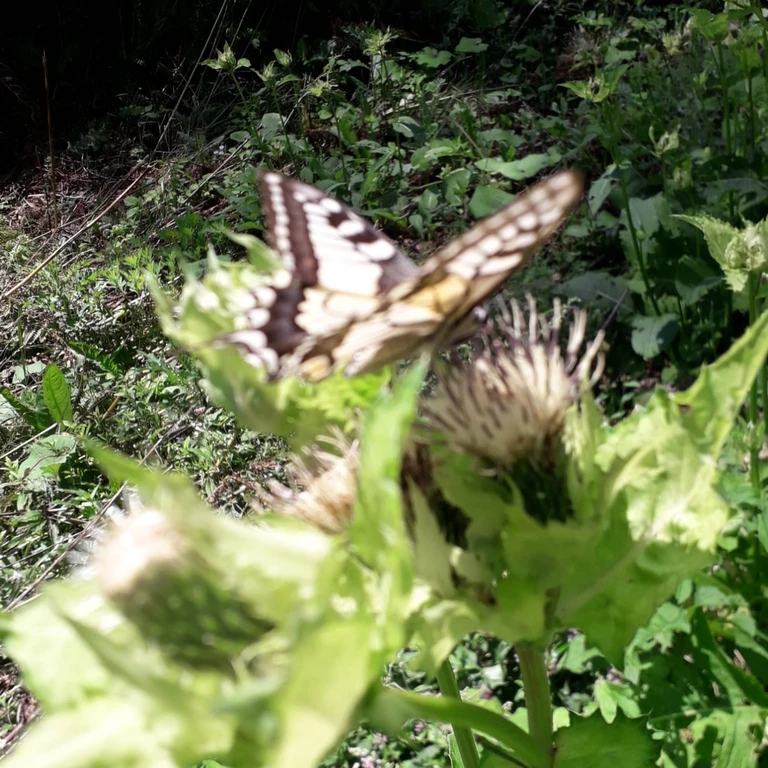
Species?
Papilio machaon
